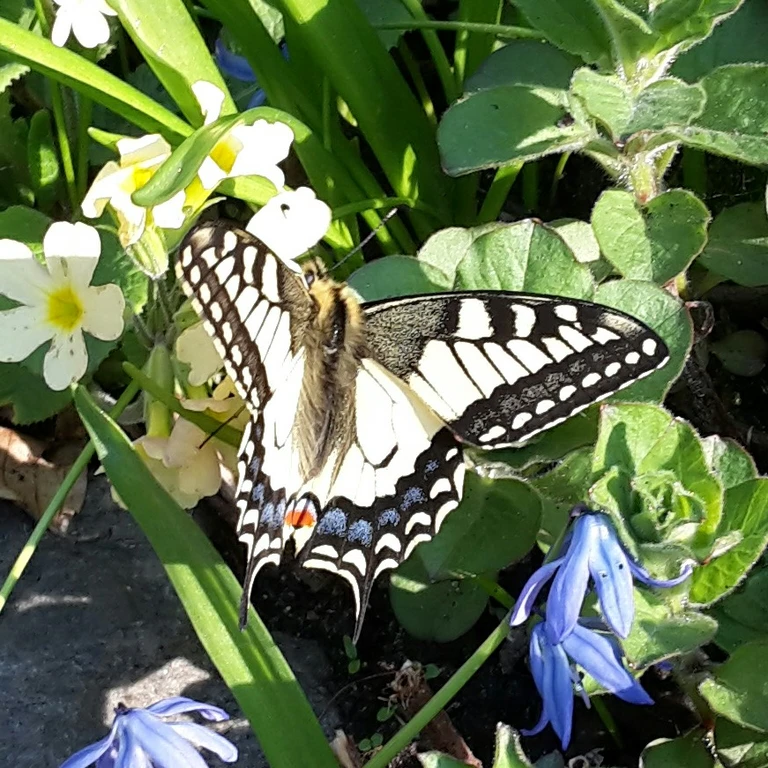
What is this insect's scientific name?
Papilio machaon
